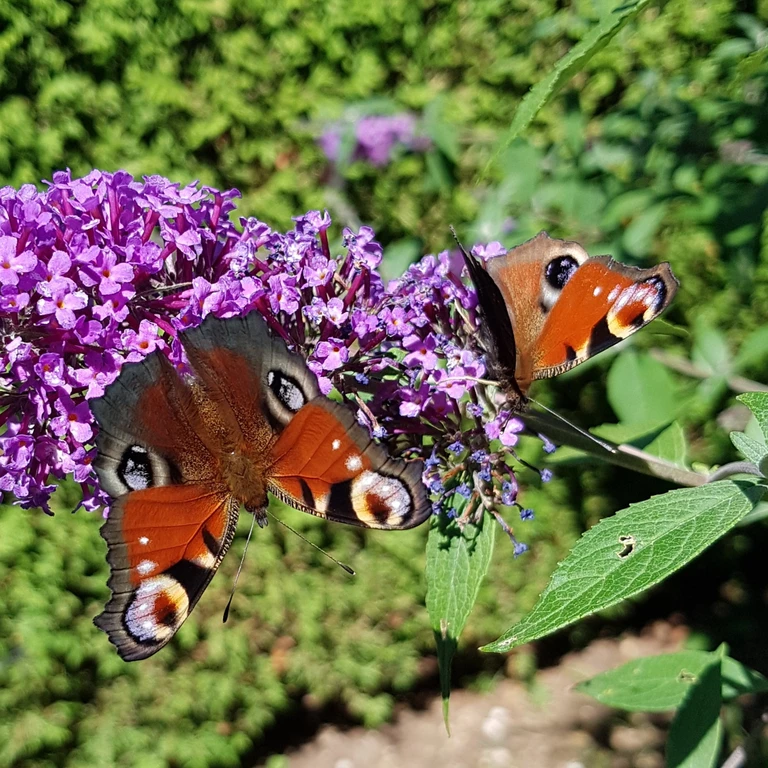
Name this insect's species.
Aglais io
